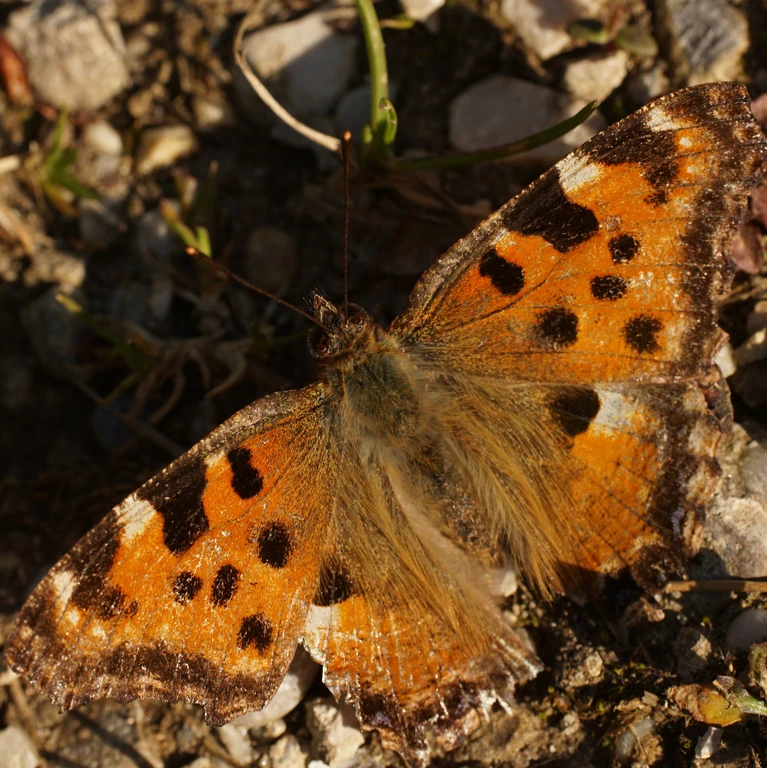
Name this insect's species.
Nymphalis polychloros
